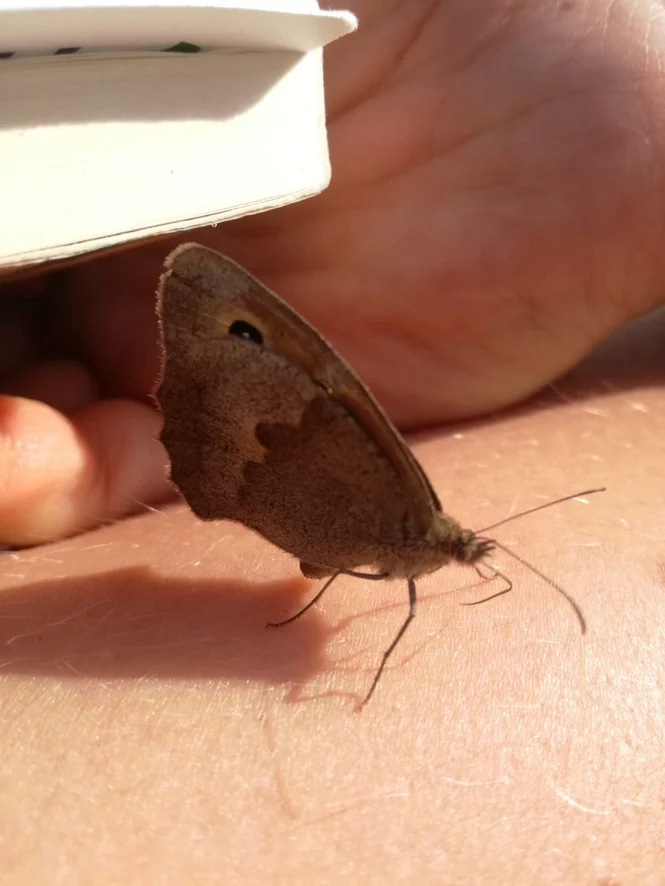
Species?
Maniola jurtina
